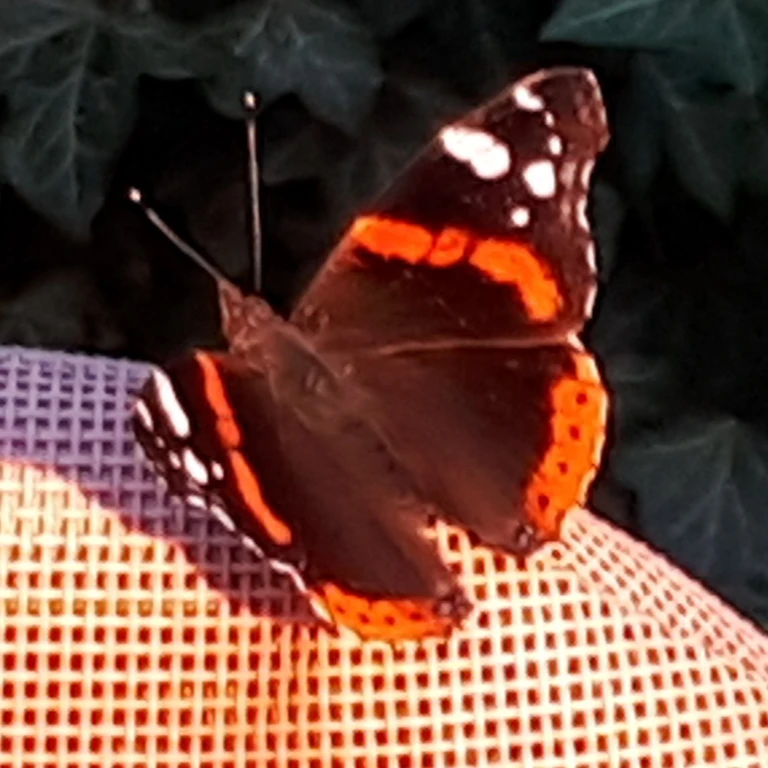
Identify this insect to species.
Vanessa atalanta
